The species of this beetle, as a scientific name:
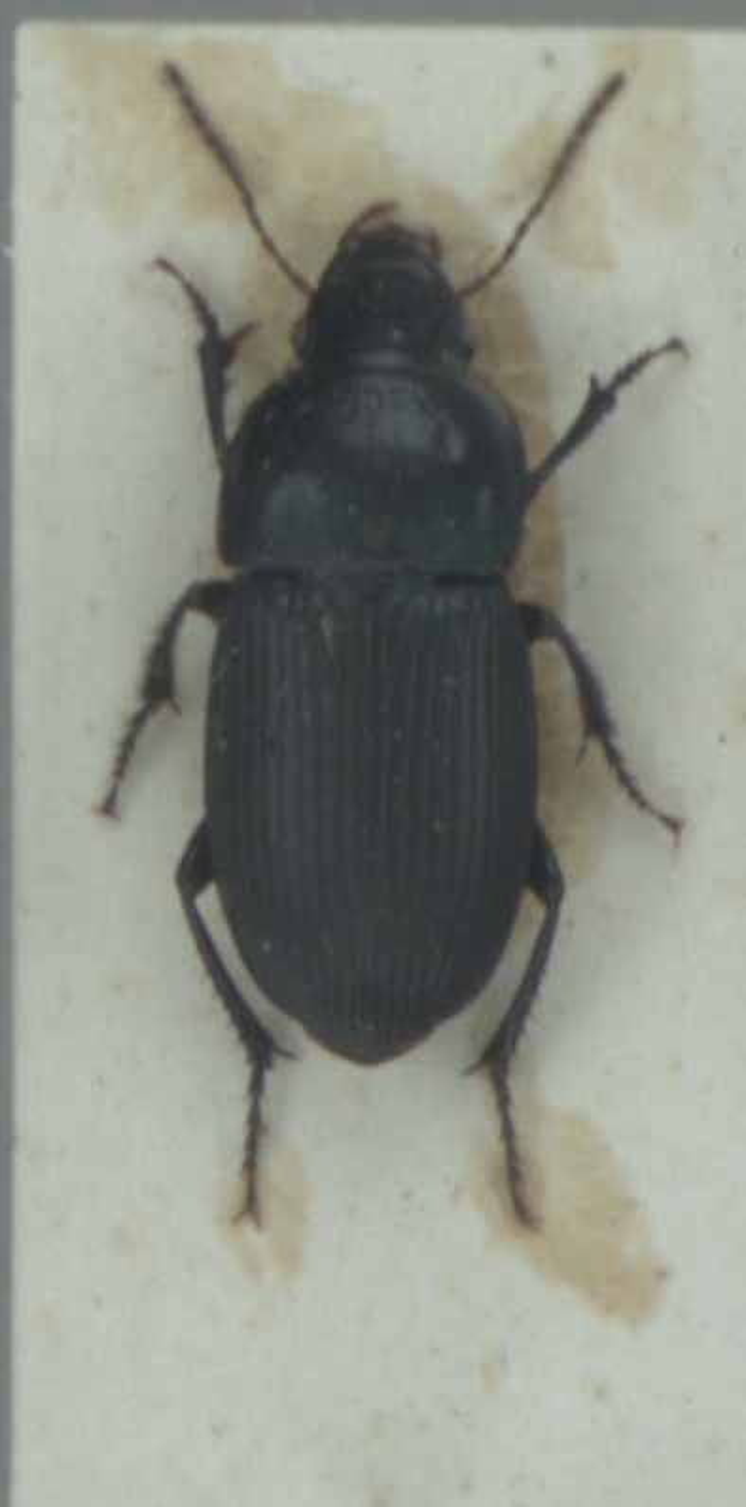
Harpalus dimidiatus
